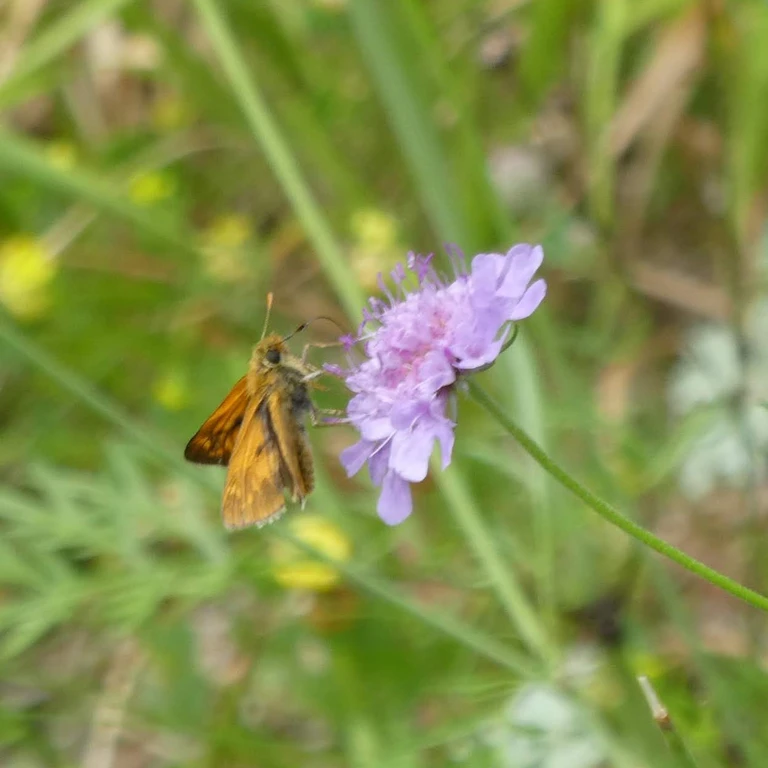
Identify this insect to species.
Ochlodes sylvanus (also Ochlodes venata)
